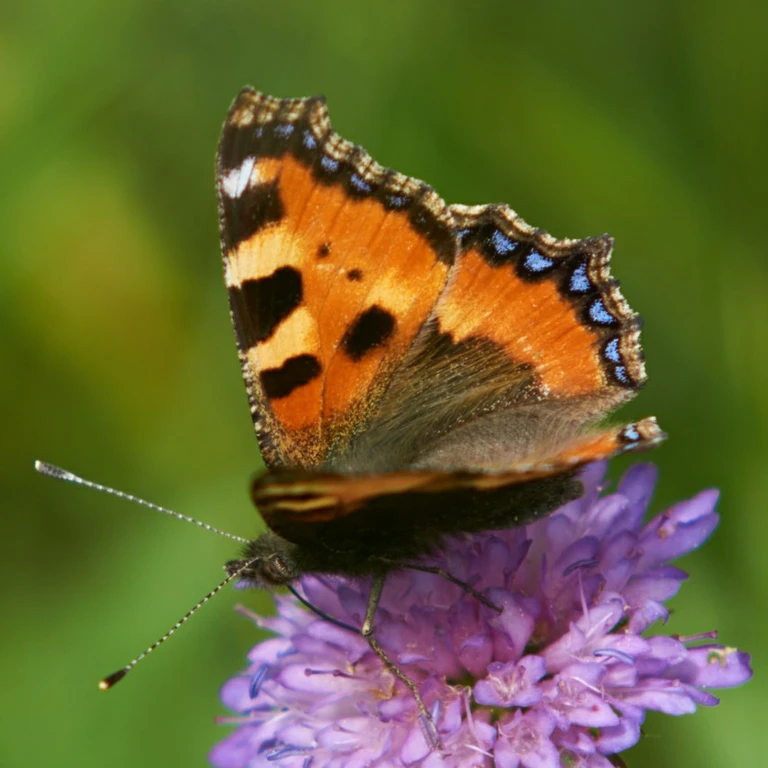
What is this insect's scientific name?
Aglais urticae
